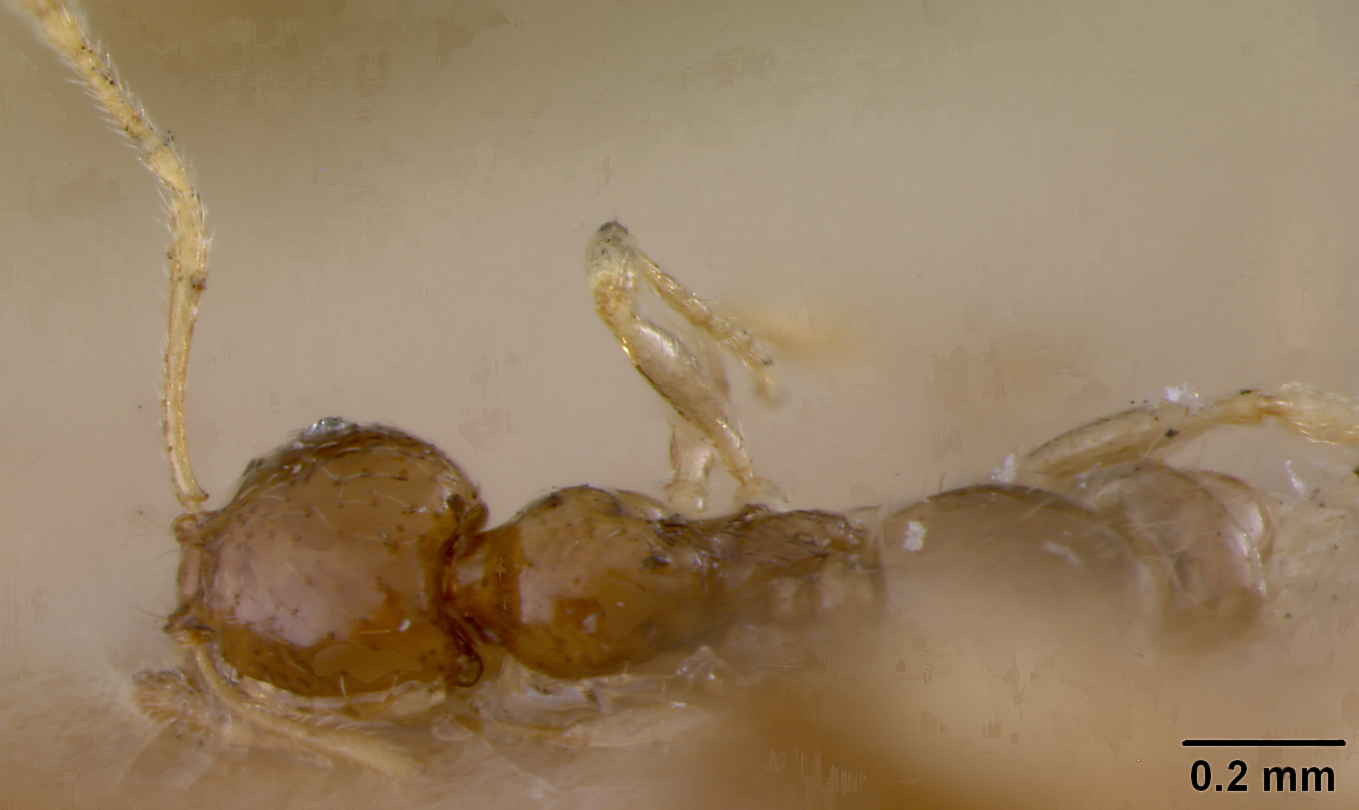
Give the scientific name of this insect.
Pheidole terresi
